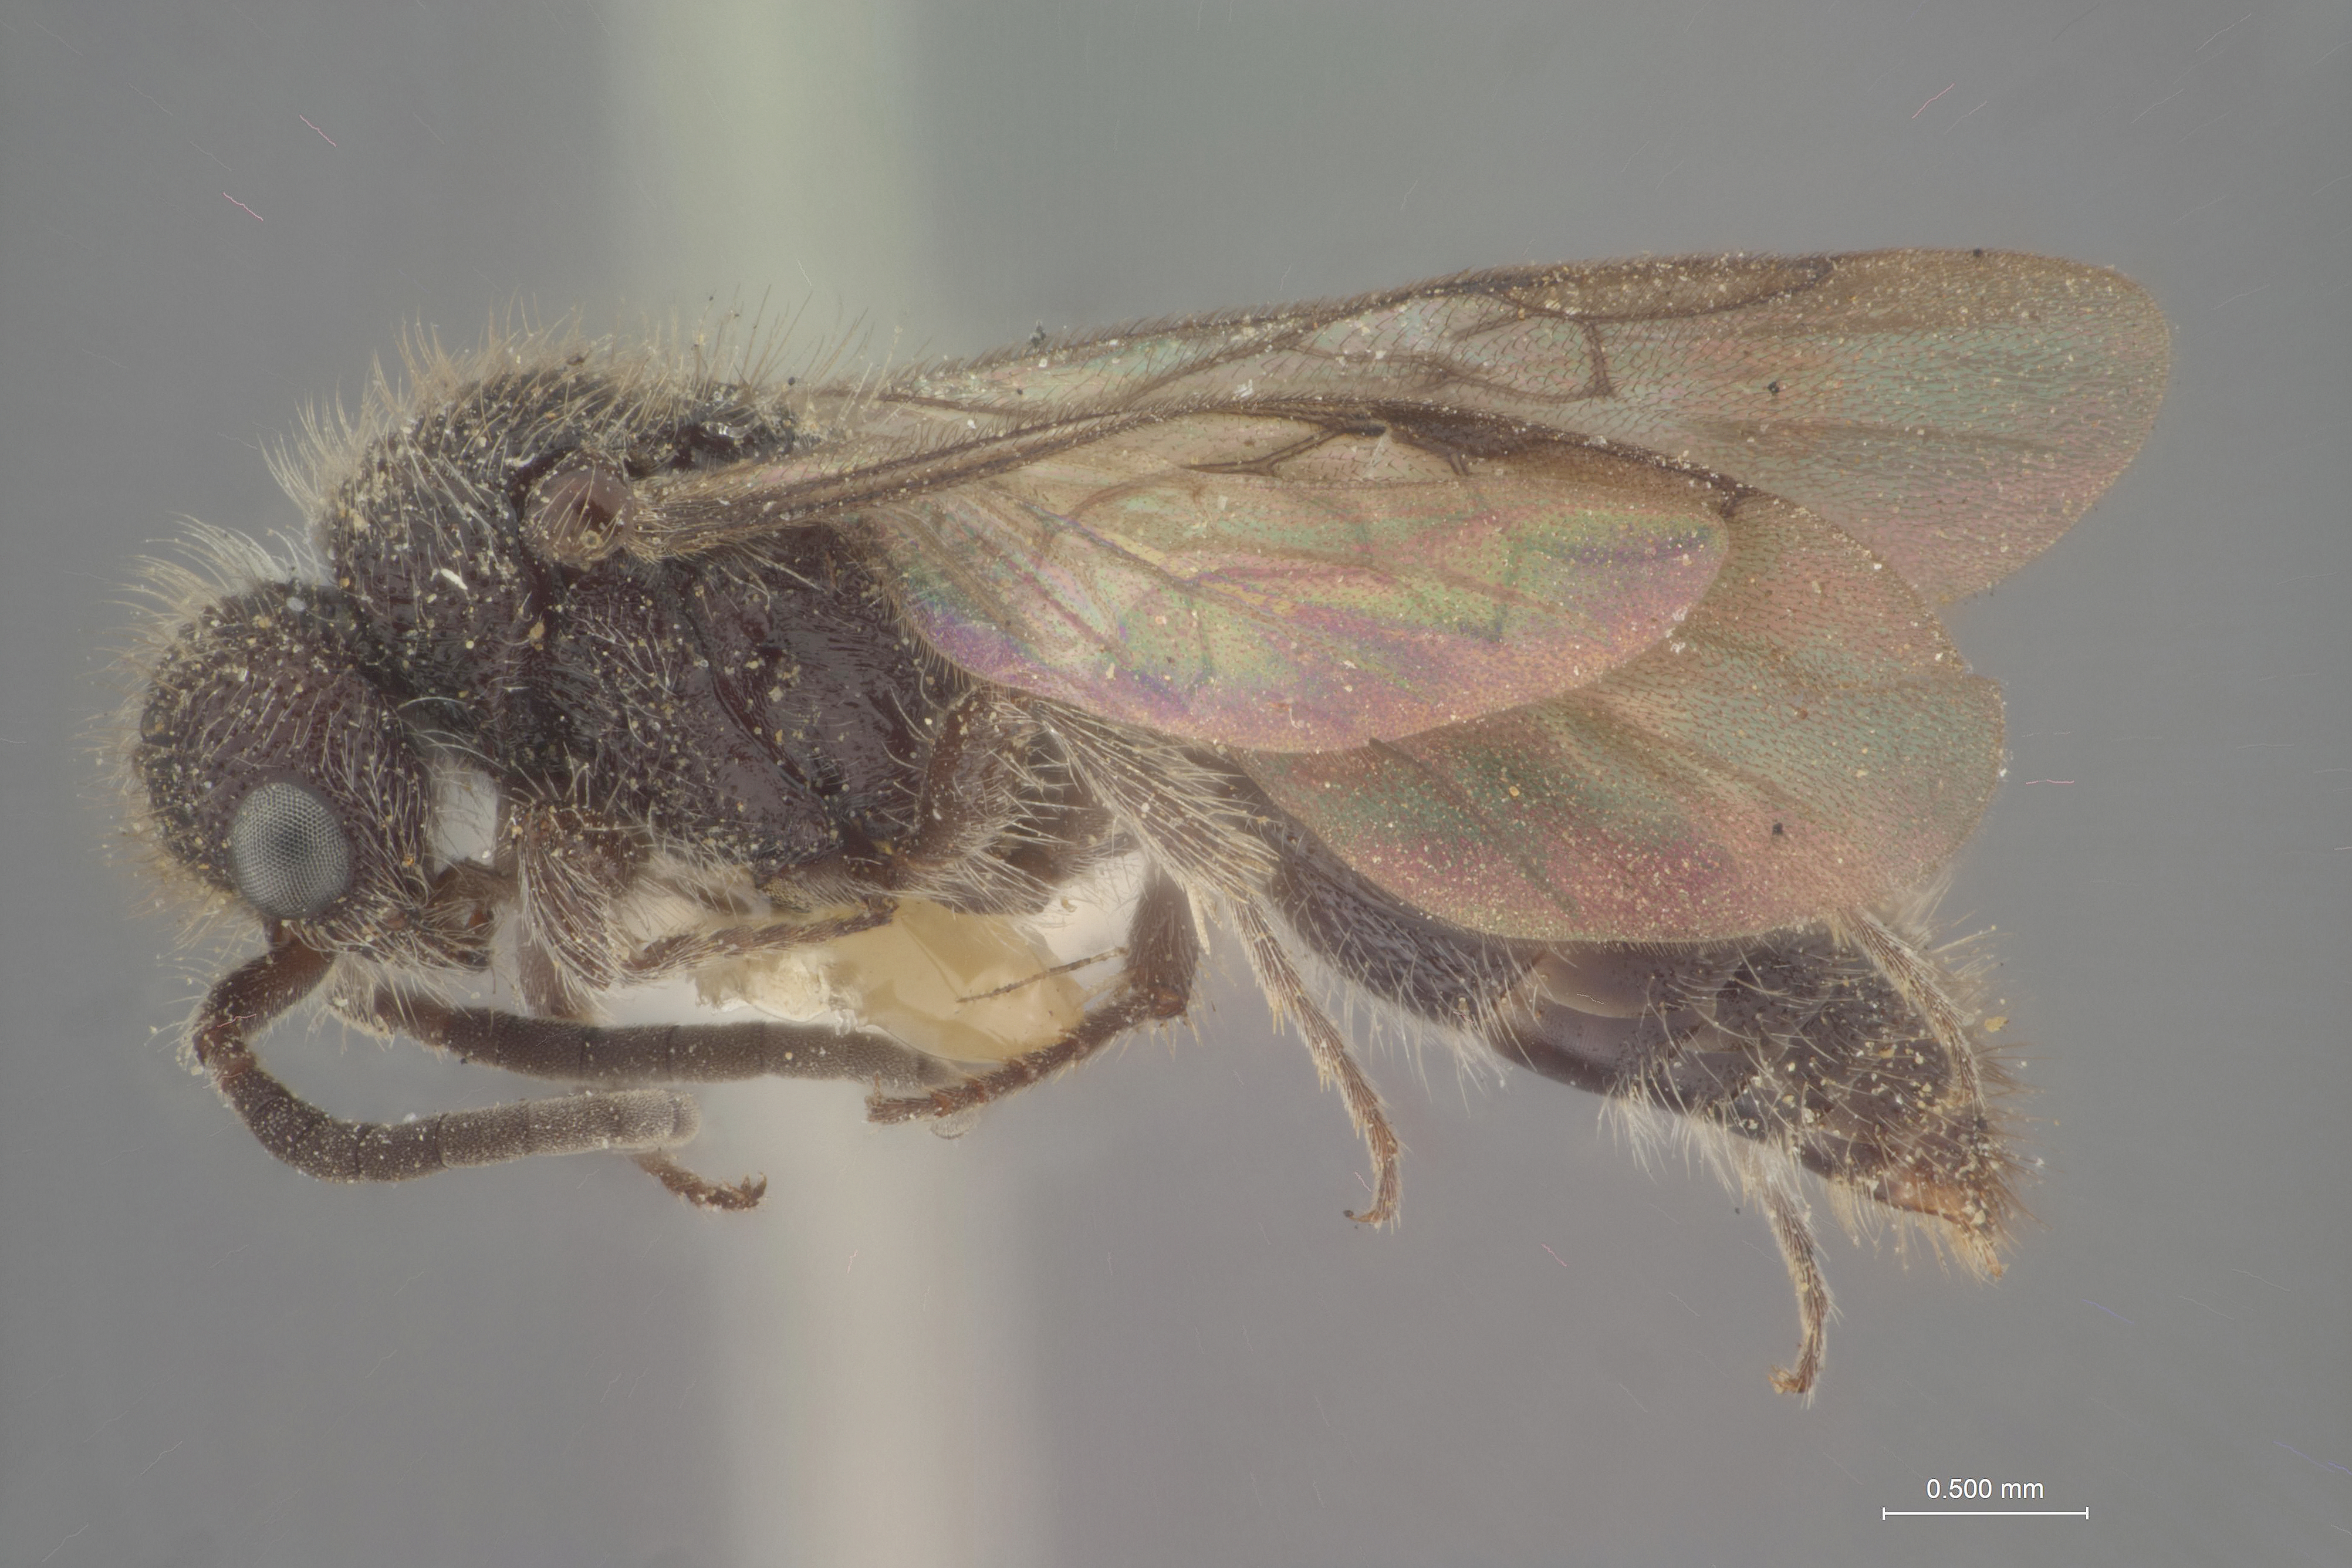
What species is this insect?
Photopsis cressoni
